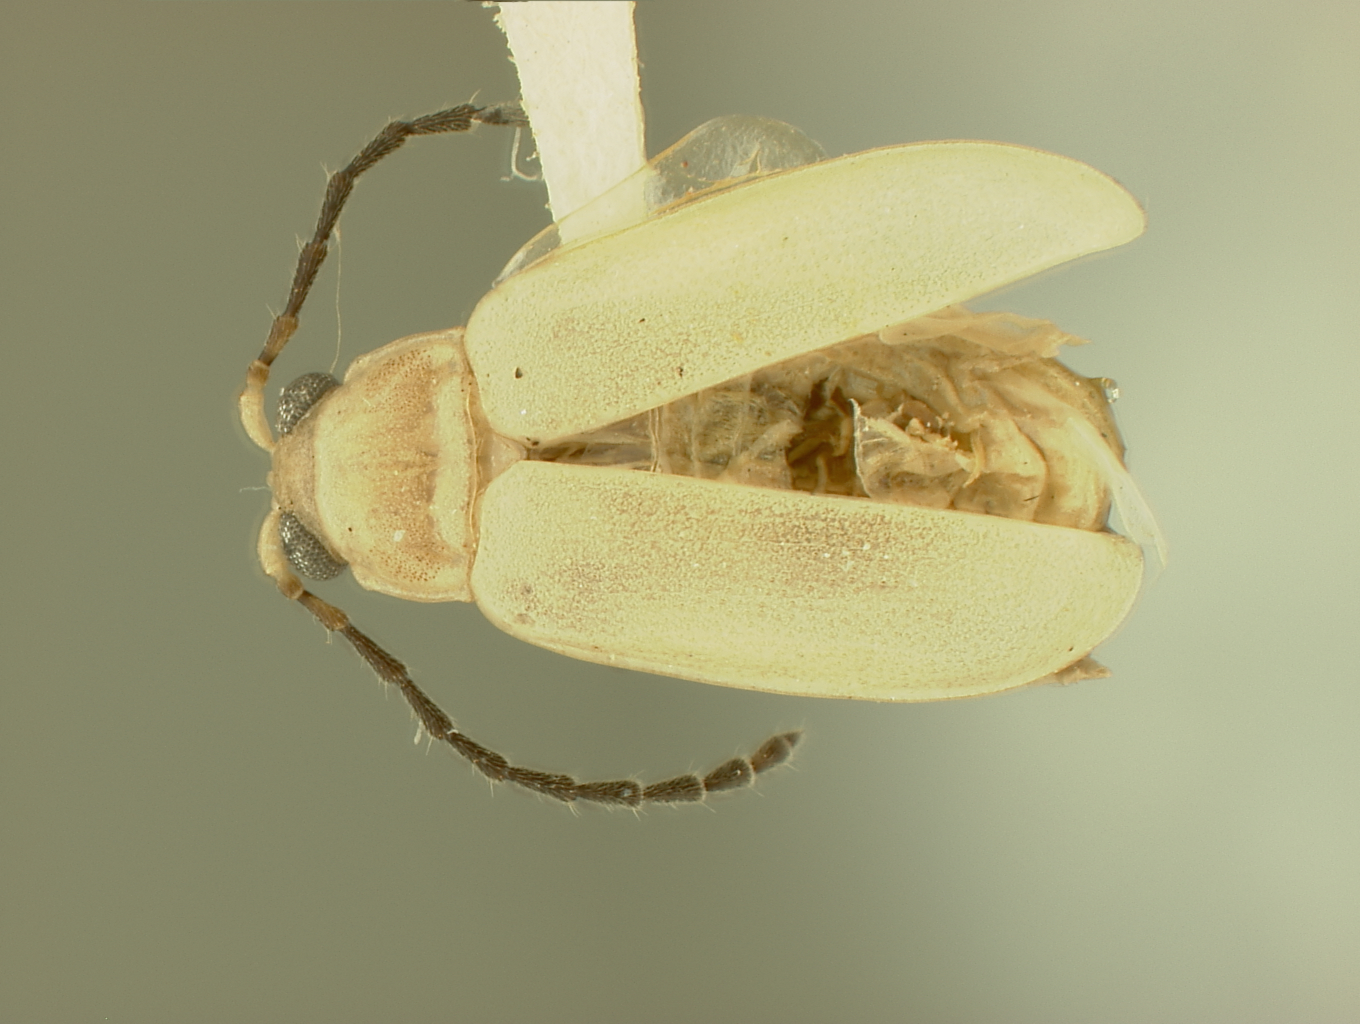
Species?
Lactica dominicae
